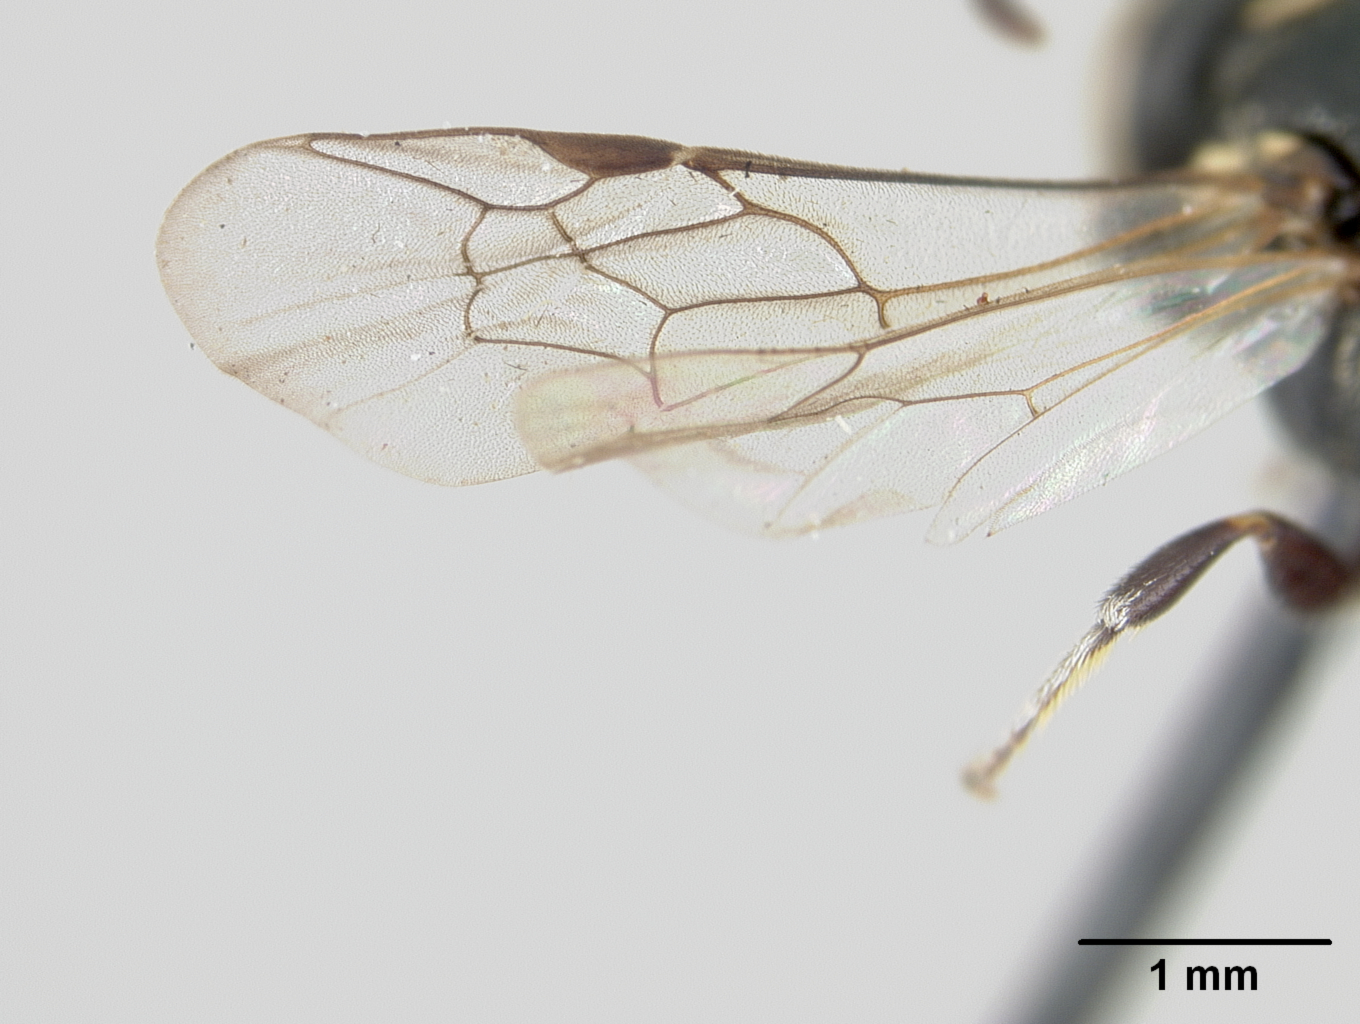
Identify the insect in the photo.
Hylaeus pallescens
